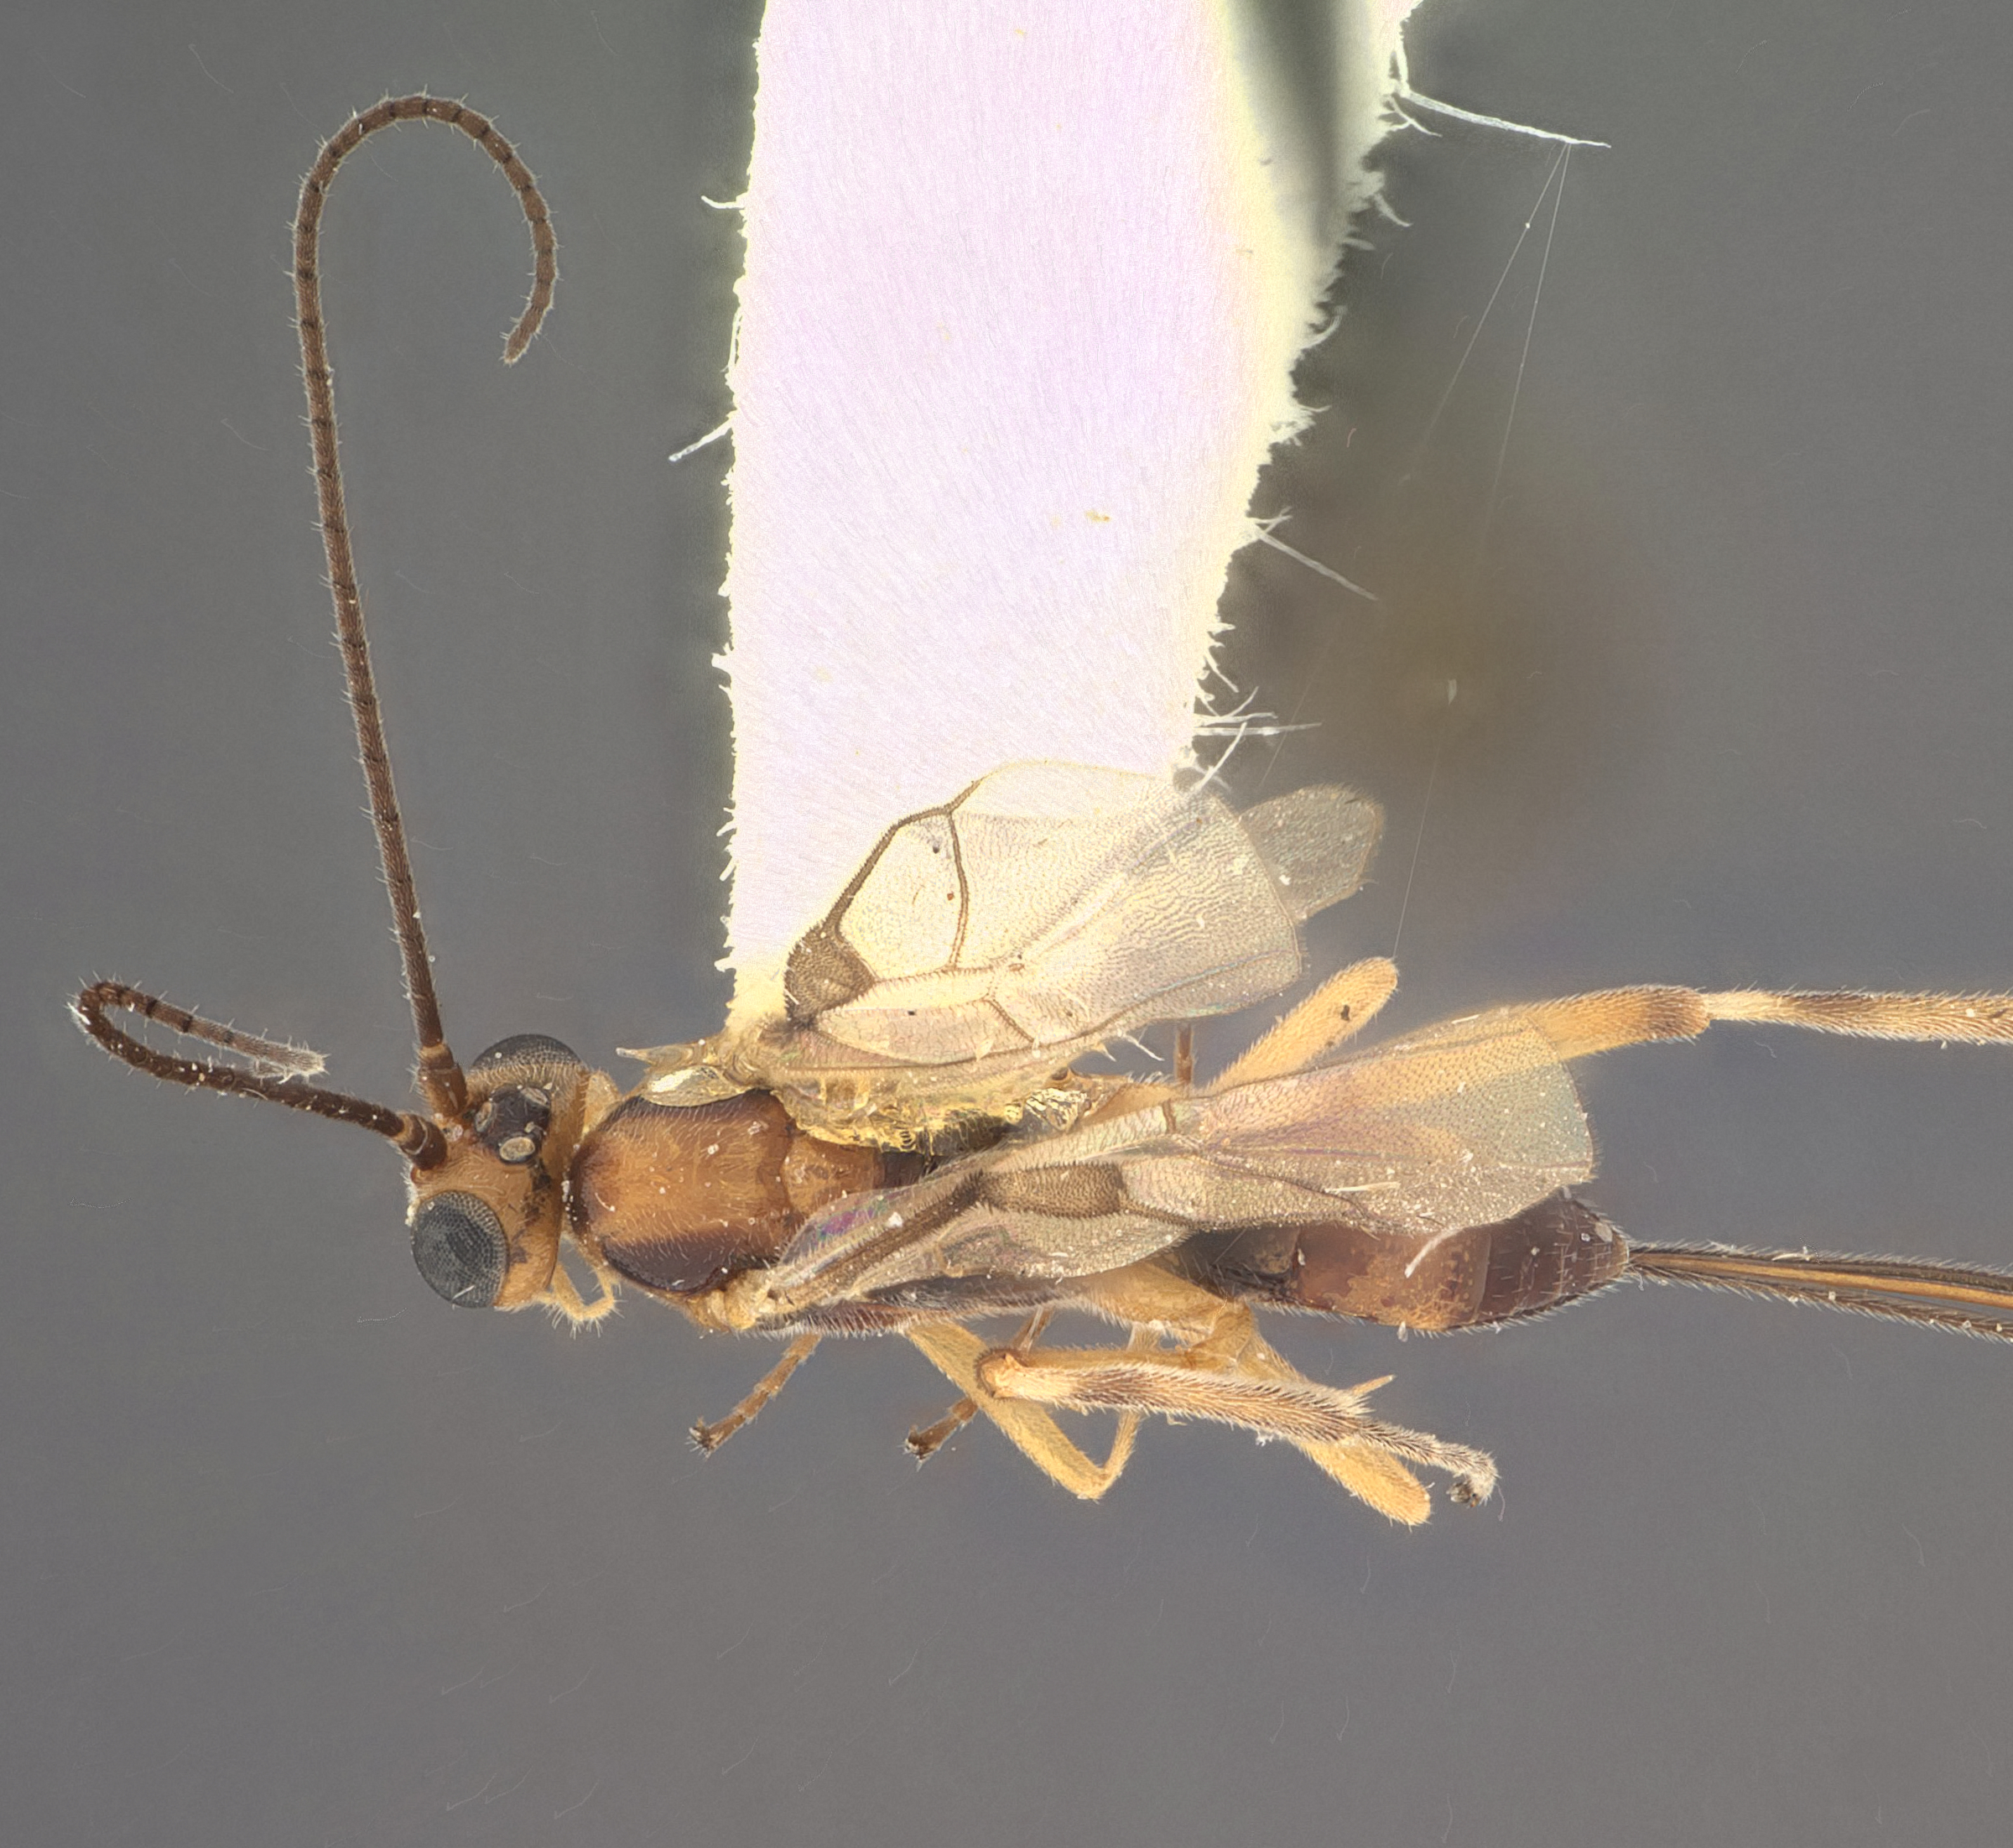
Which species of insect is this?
Jorgilus imitator
